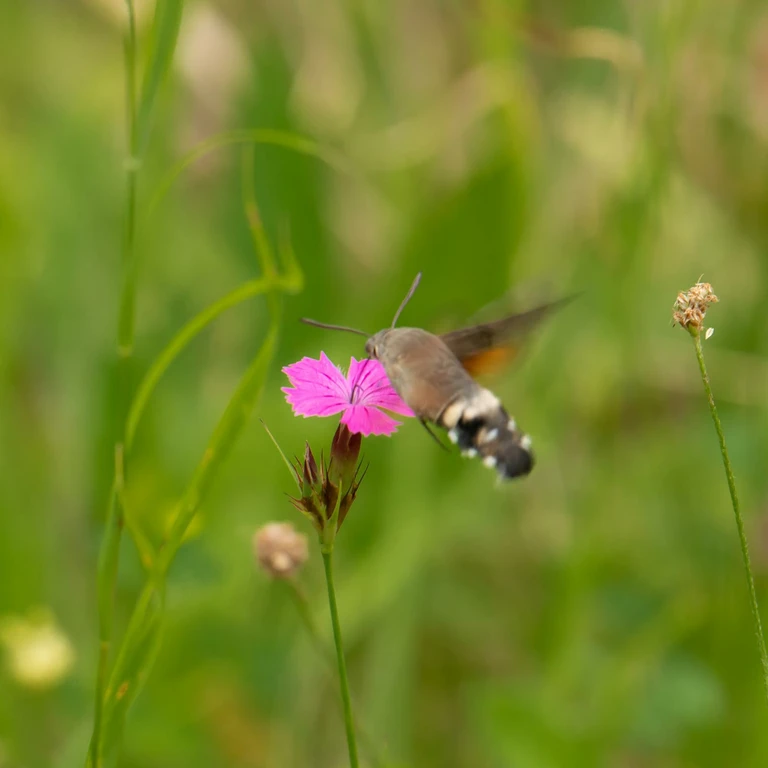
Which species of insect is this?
Macroglossum stellatarum
